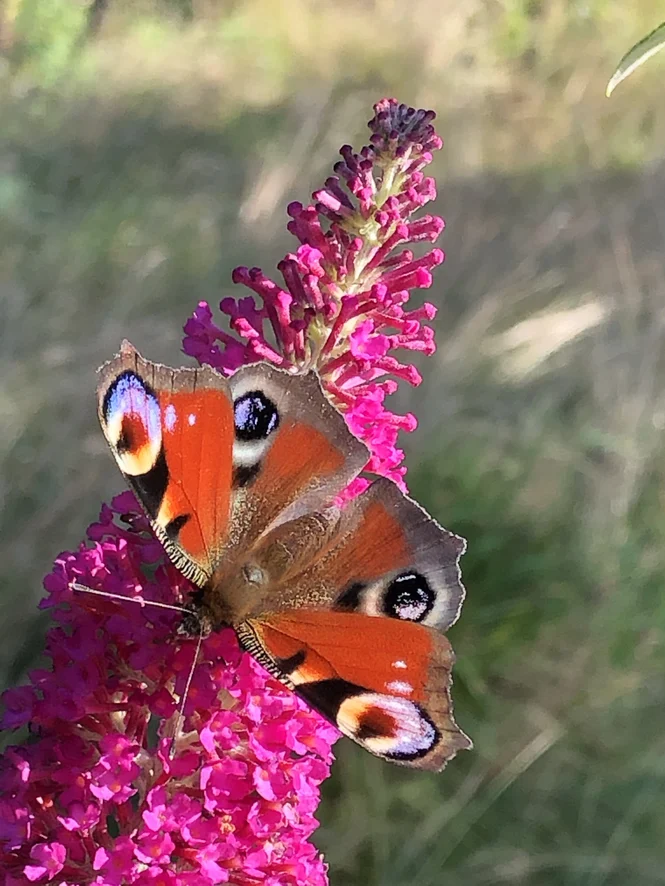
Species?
Aglais io
